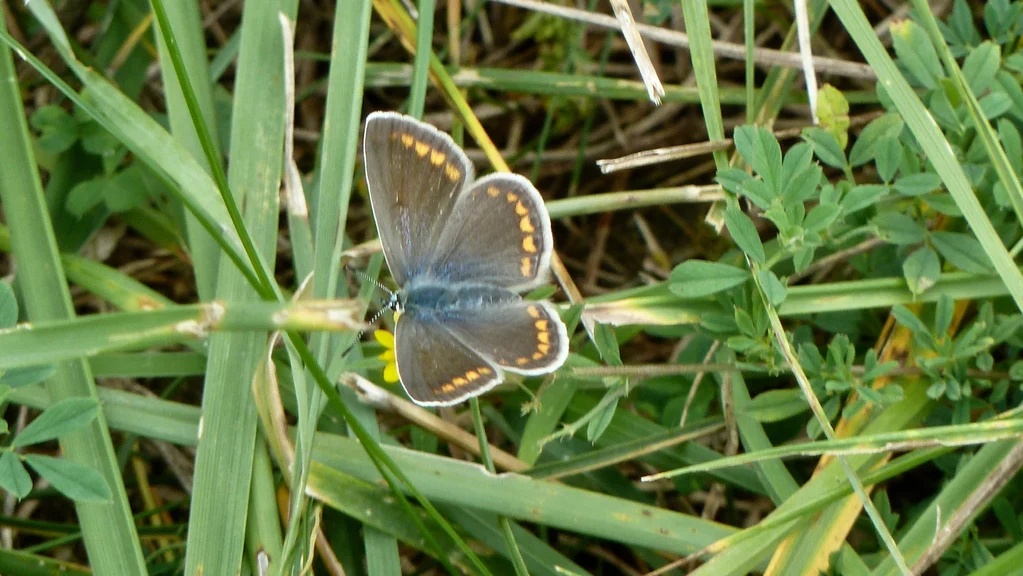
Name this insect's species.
Polyommatus icarus
